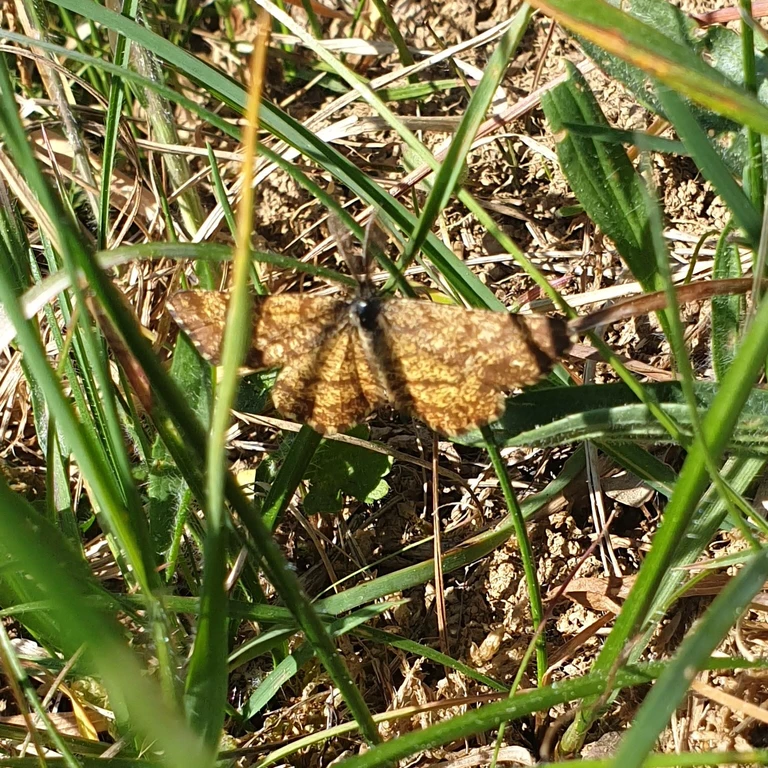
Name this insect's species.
Ematurga atomaria
